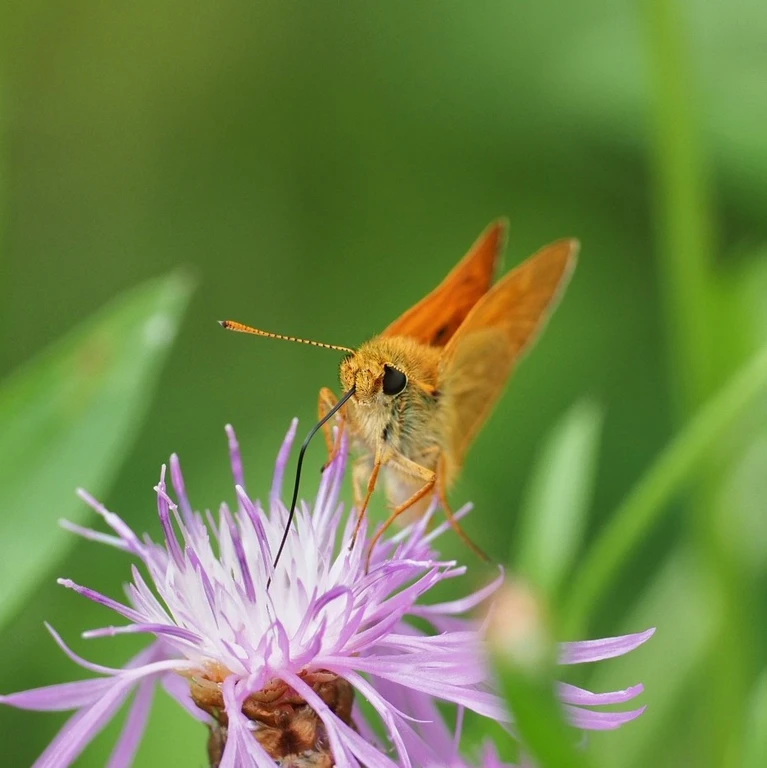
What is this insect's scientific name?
Thymelicus sylvestris
